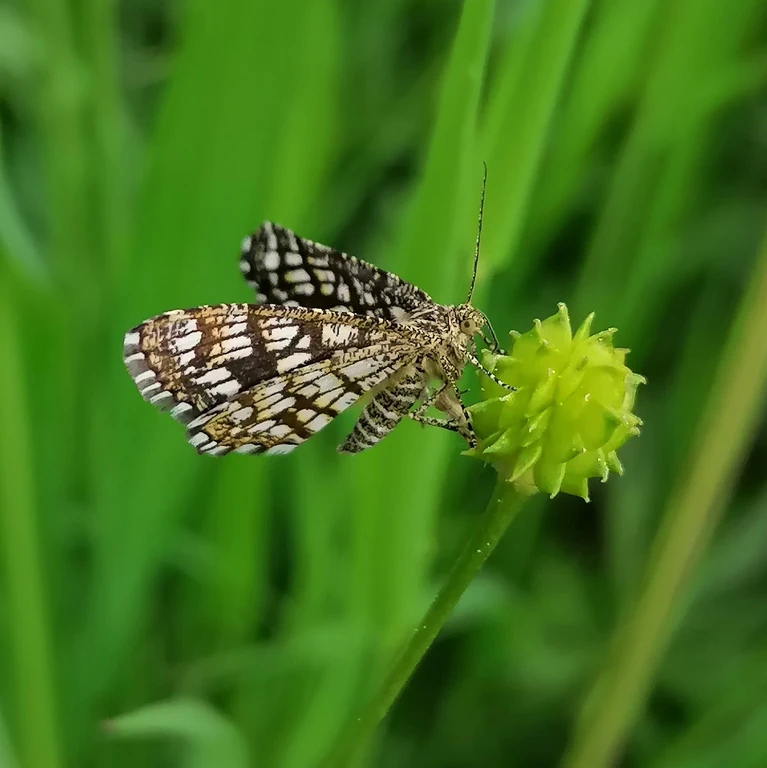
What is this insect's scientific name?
Chiasmia clathrata
